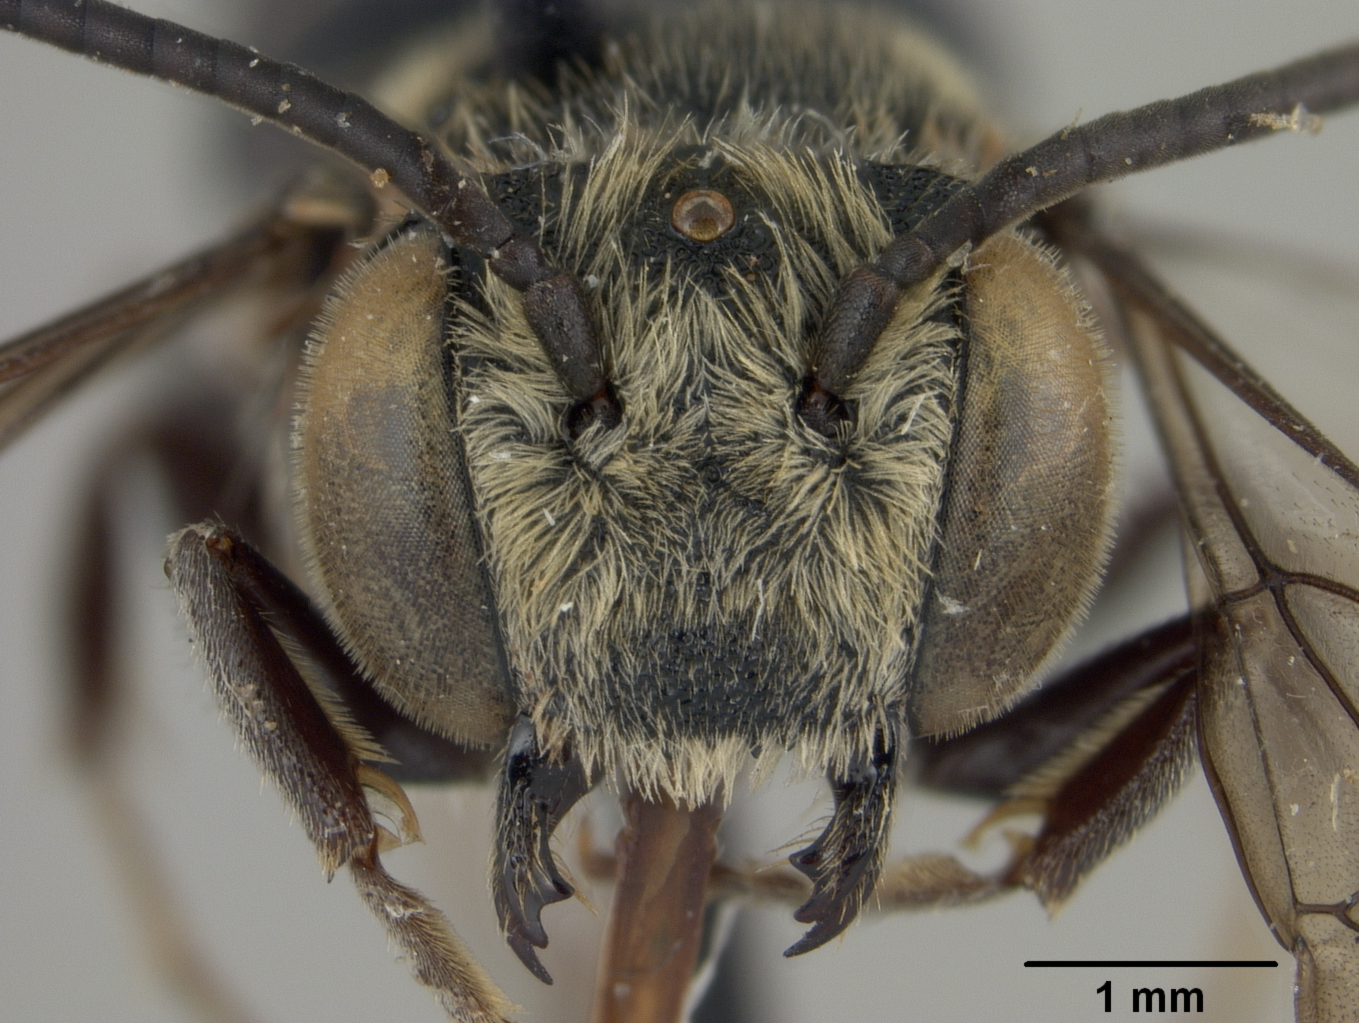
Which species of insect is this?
Coelioxys mitchelli
